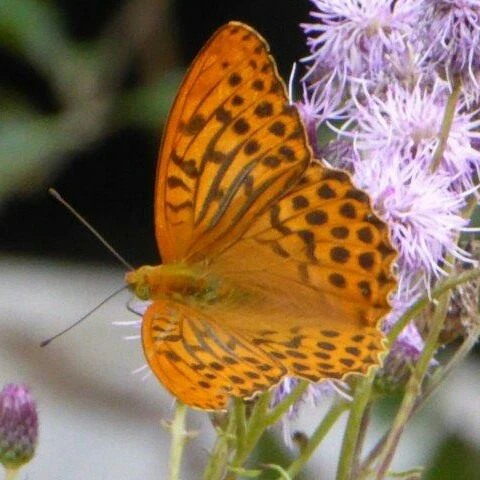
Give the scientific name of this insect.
Argynnis paphia
